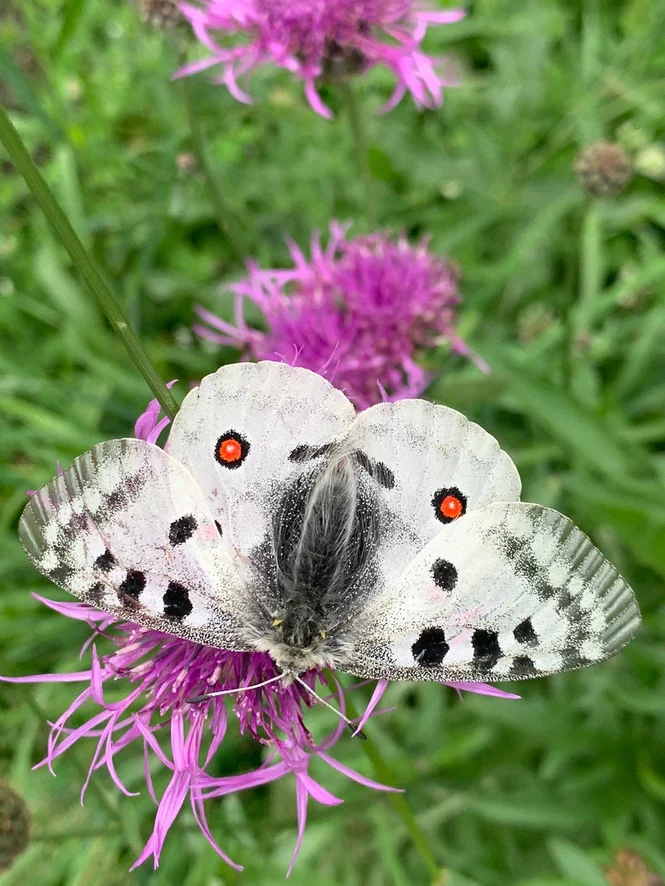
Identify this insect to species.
Parnassius apollo
